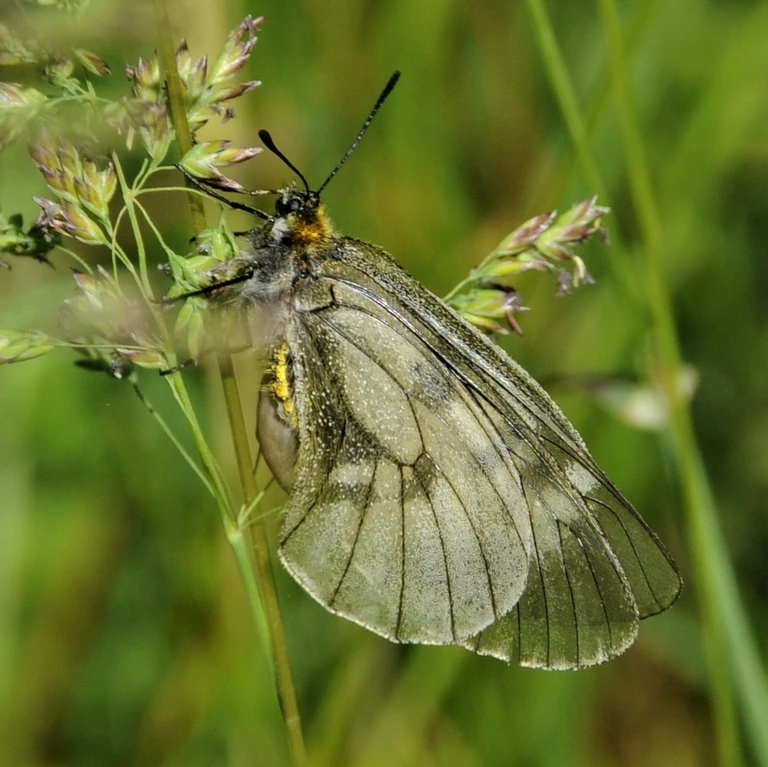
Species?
Parnassius mnemosyne
